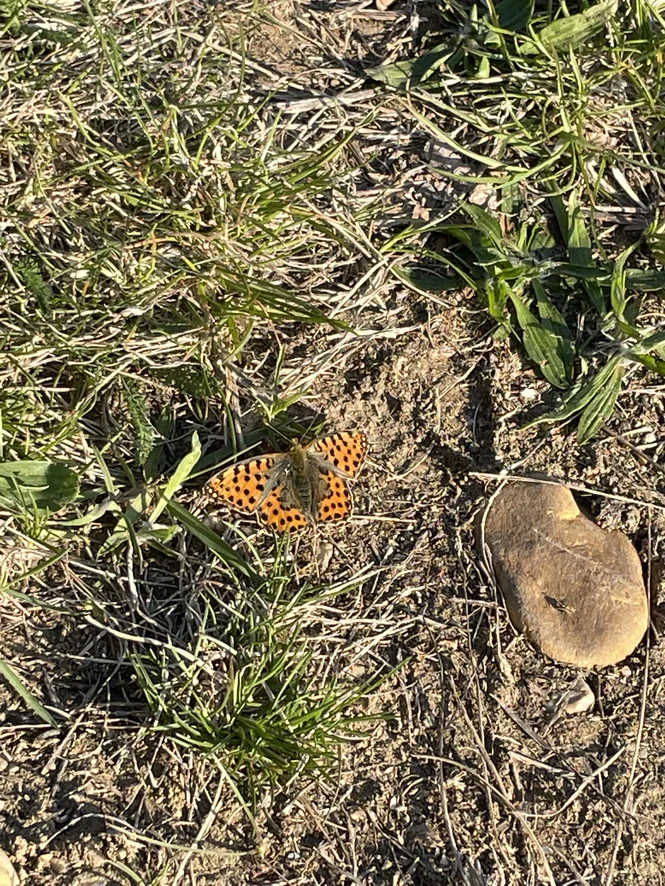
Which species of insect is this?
Issoria lathonia
